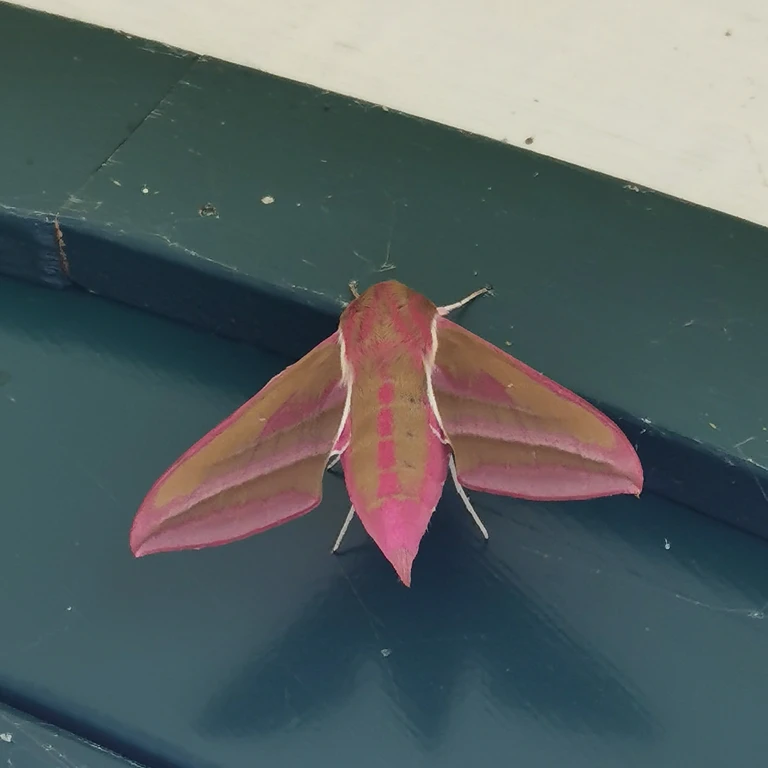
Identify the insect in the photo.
Deilephila elpenor
